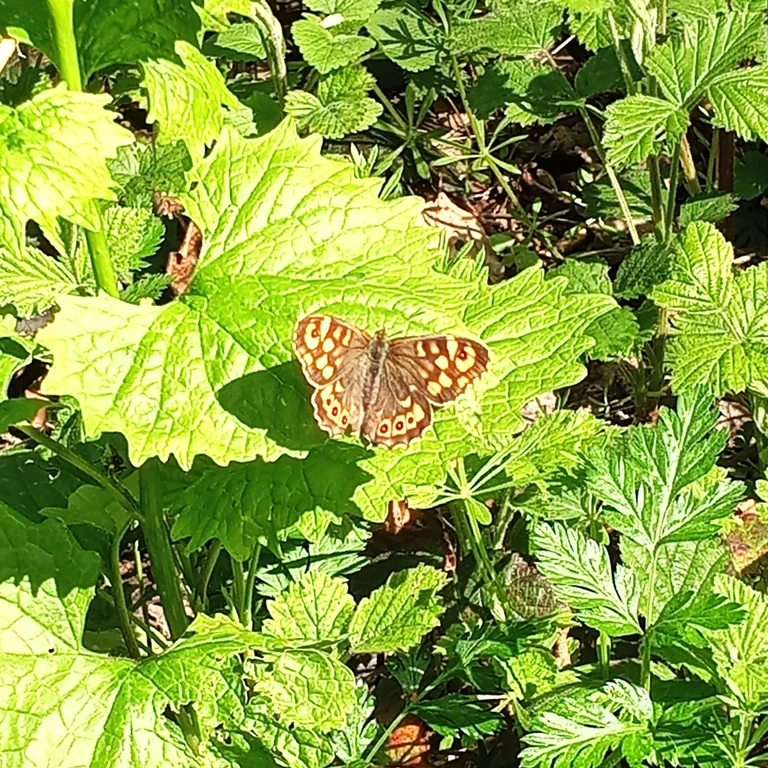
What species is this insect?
Pararge aegeria
